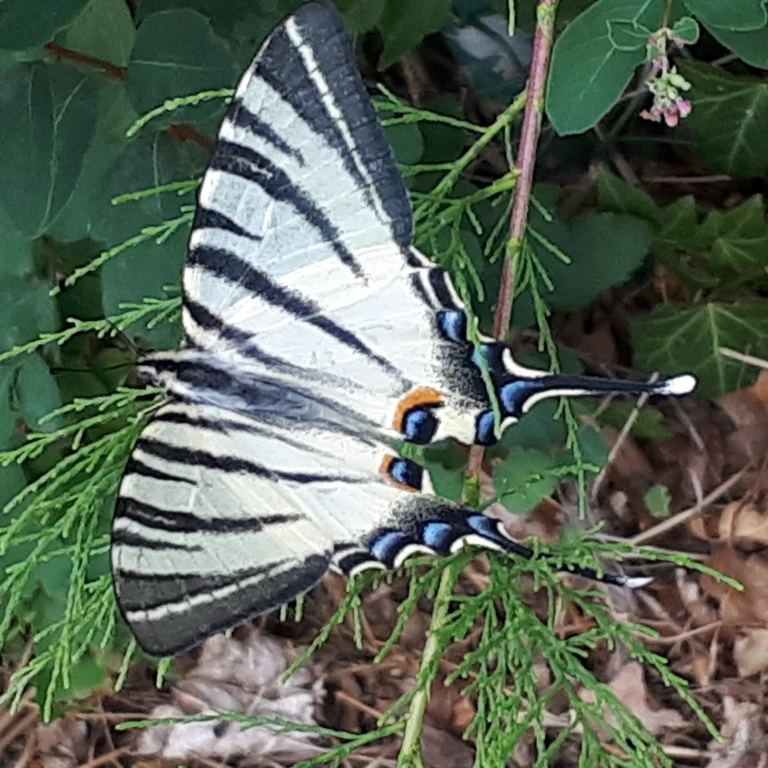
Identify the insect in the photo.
Iphiclides podalirius
